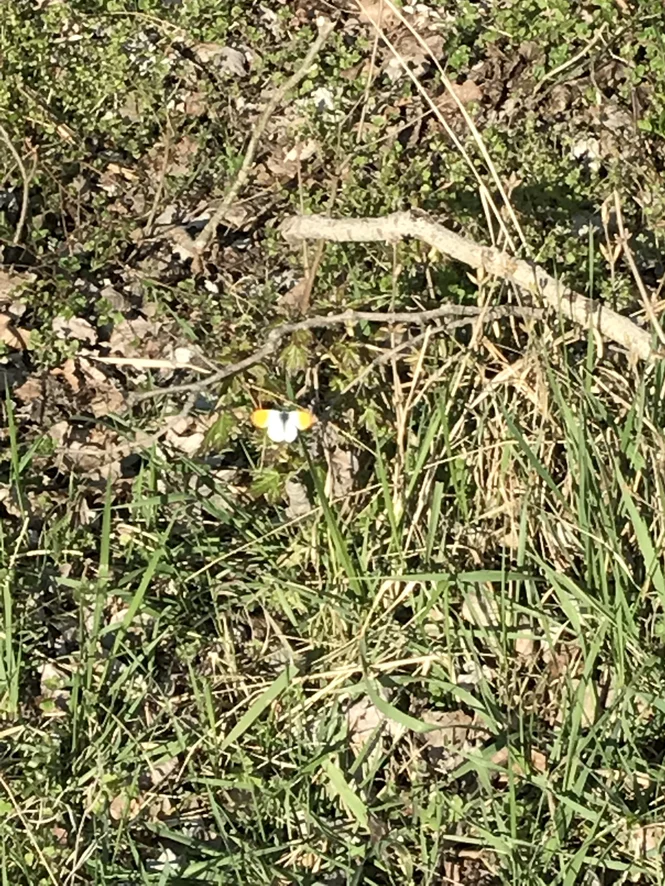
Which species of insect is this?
Anthocharis cardamines
